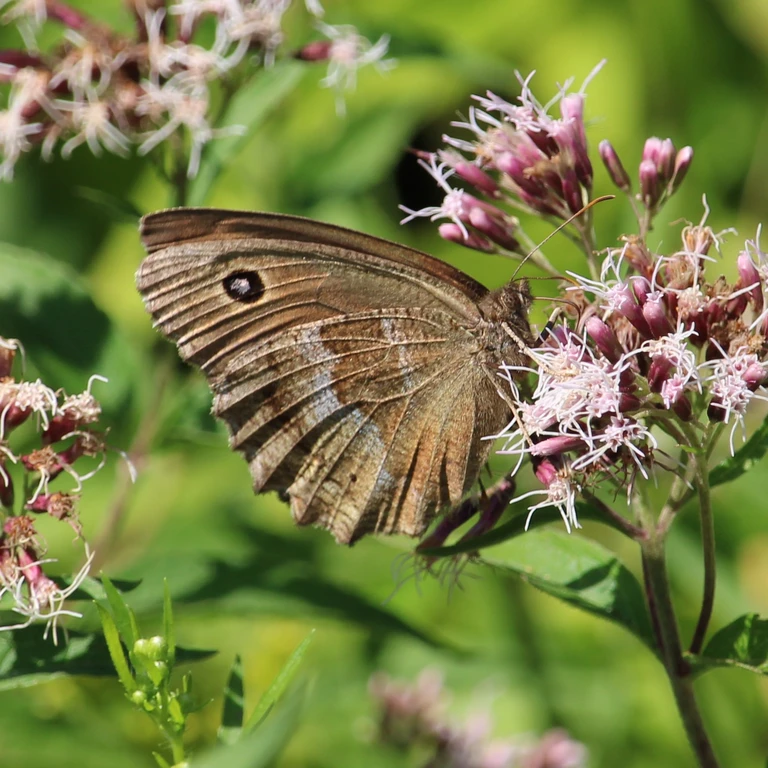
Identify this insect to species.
Minois dryas
